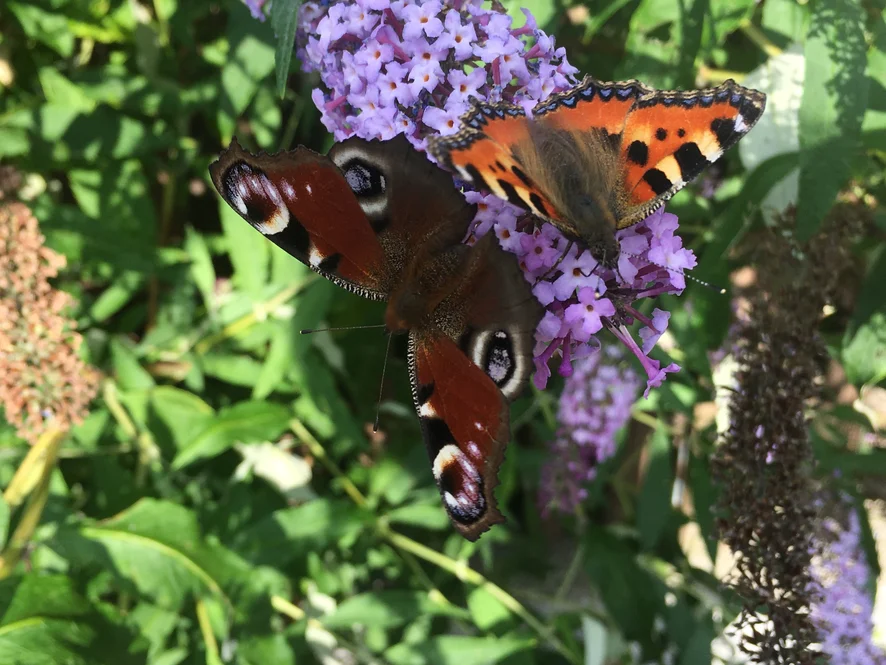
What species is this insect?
Aglais io
